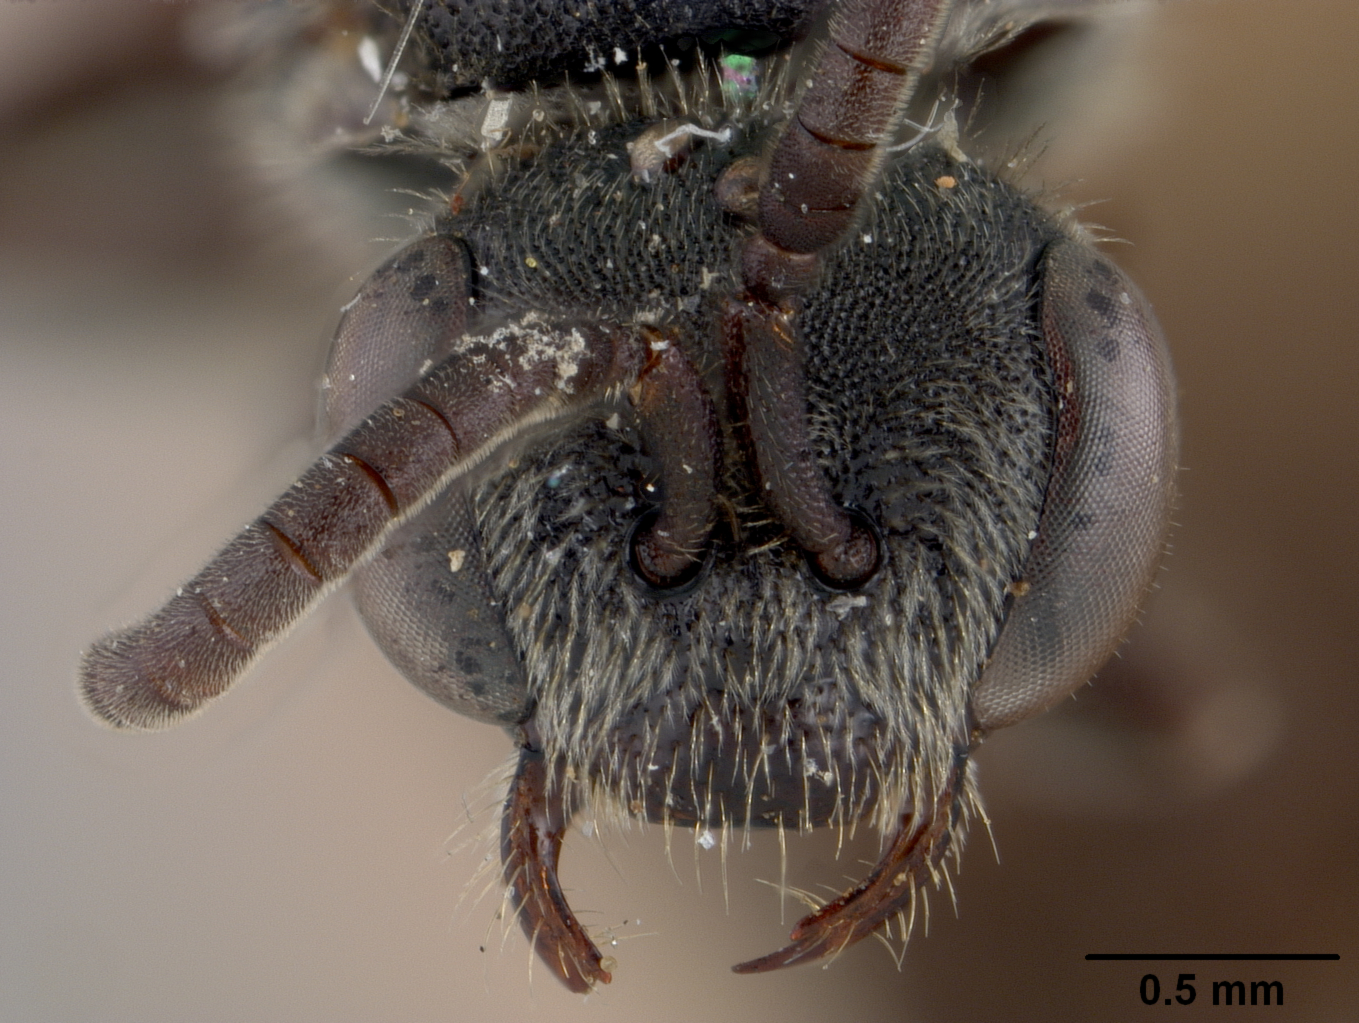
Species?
Sphecodes townesi
